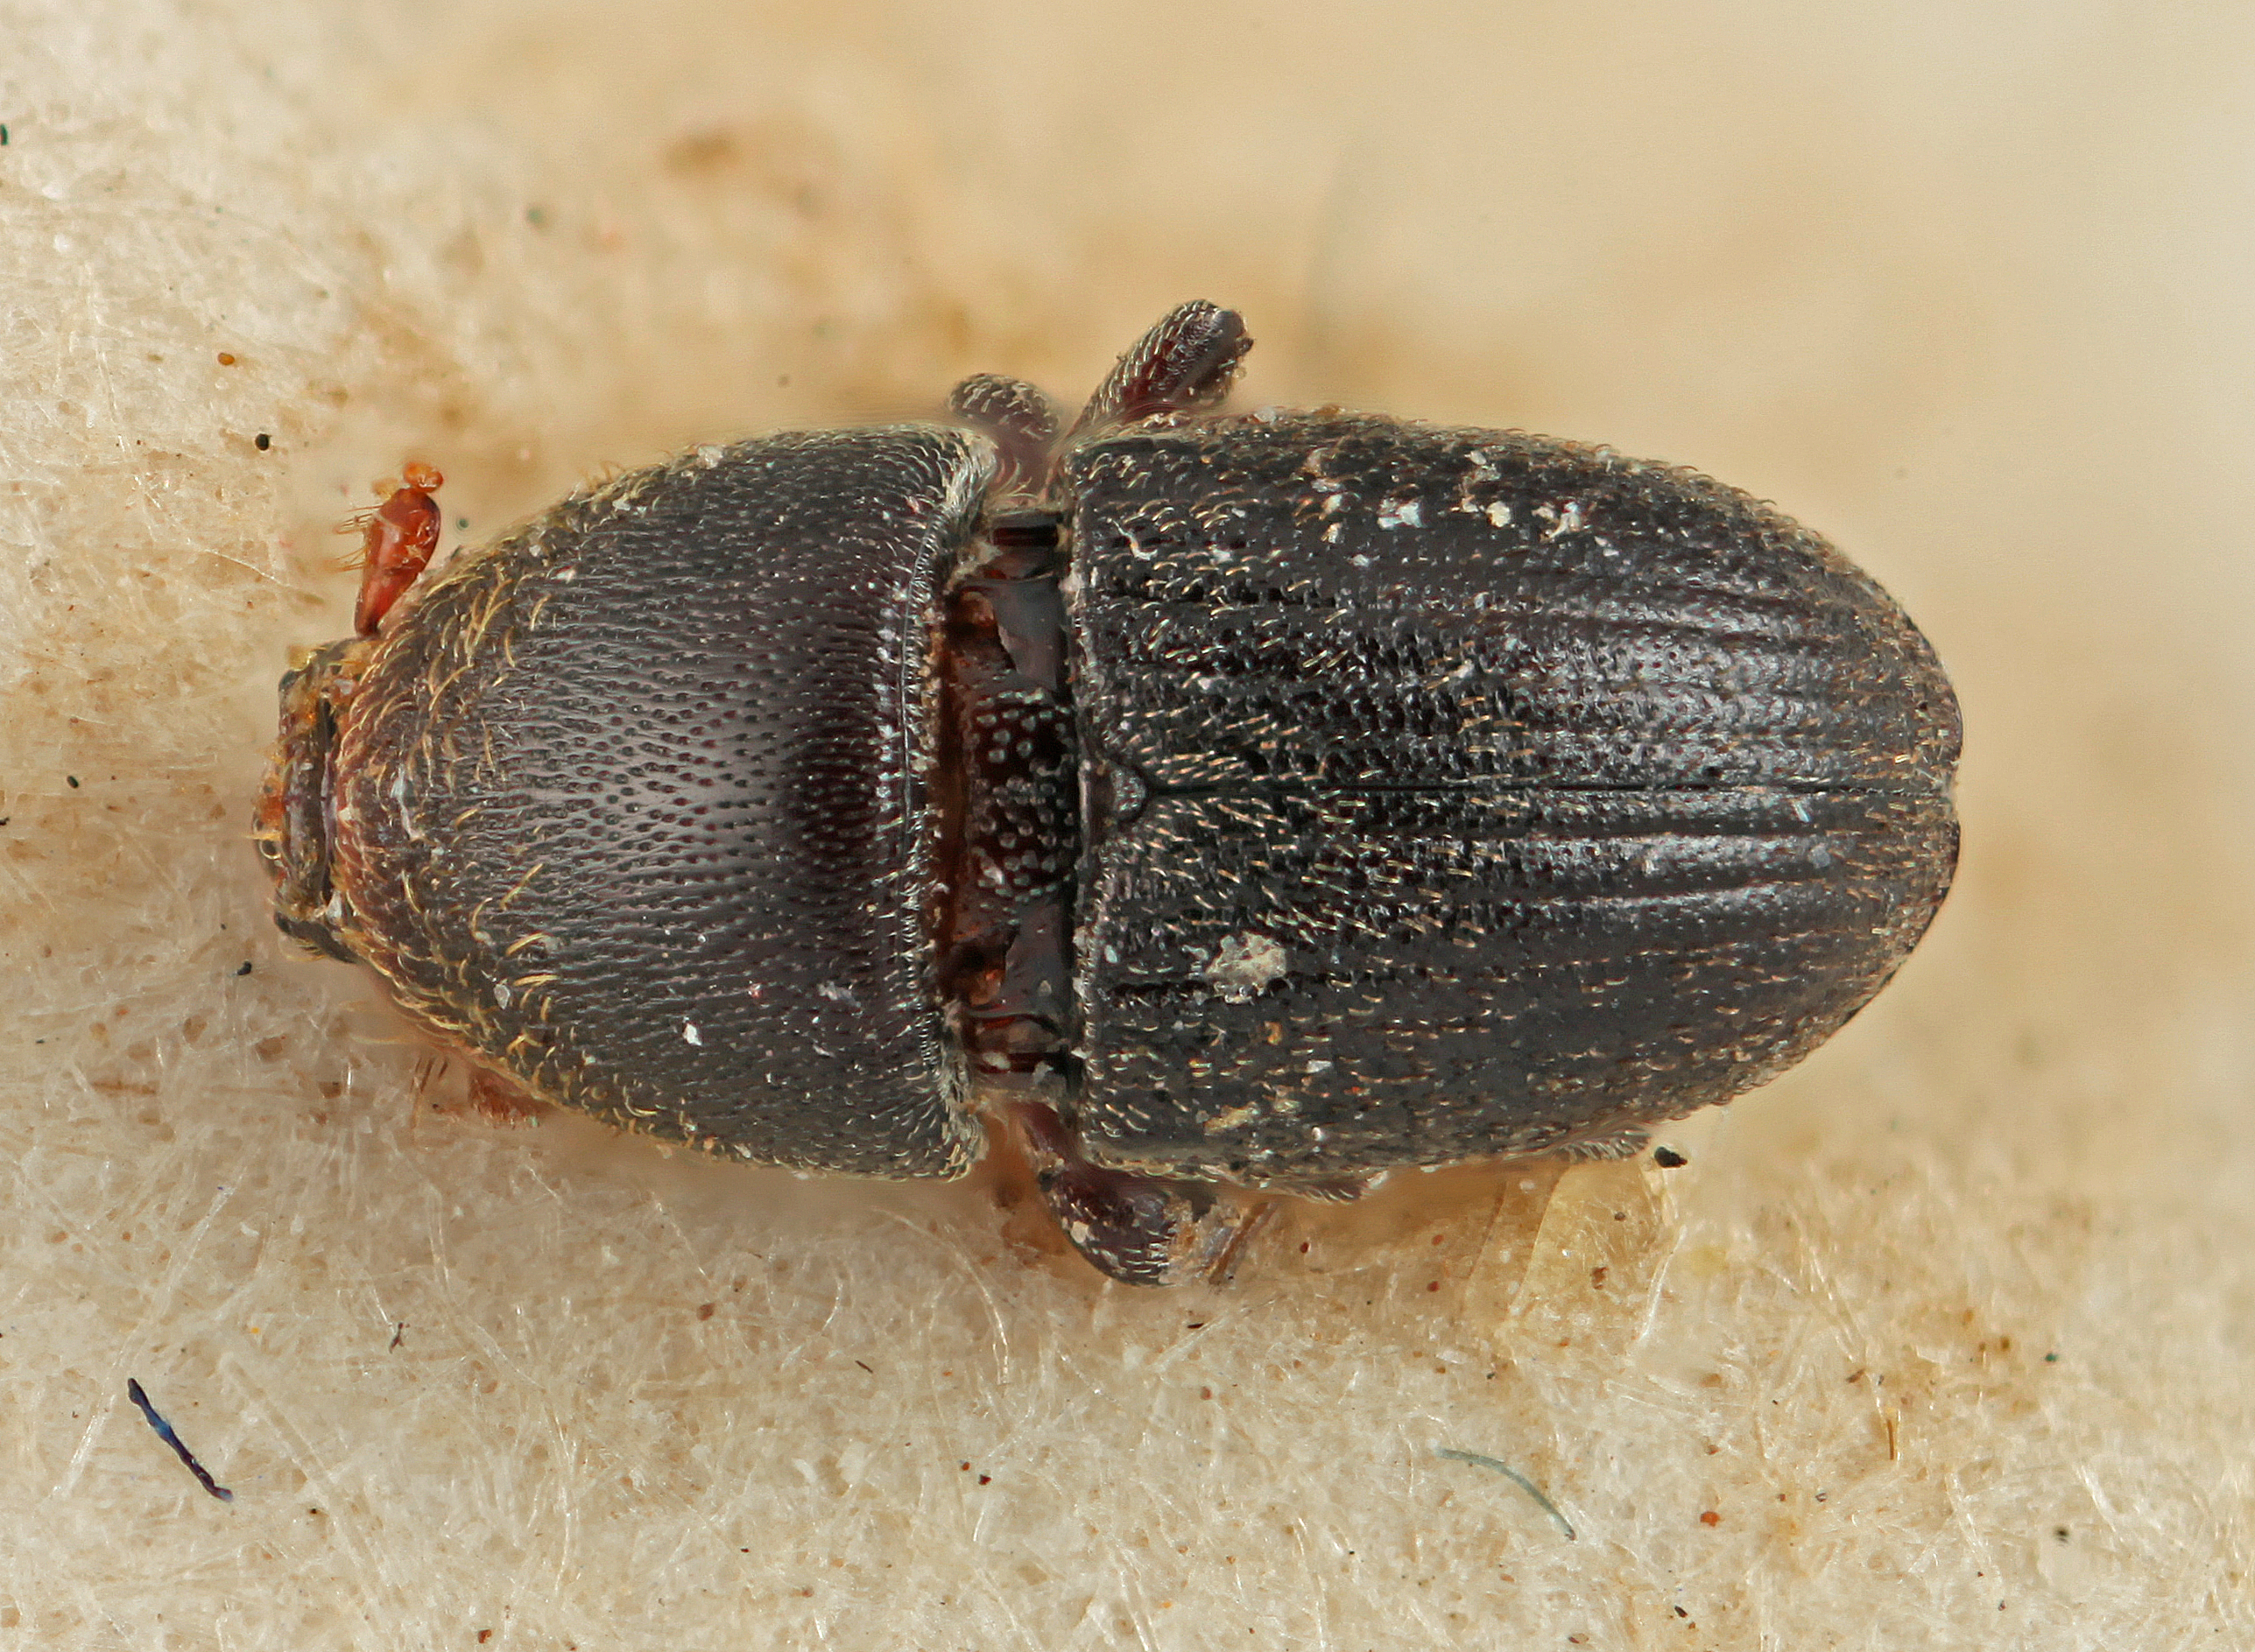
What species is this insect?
Loganius similis
